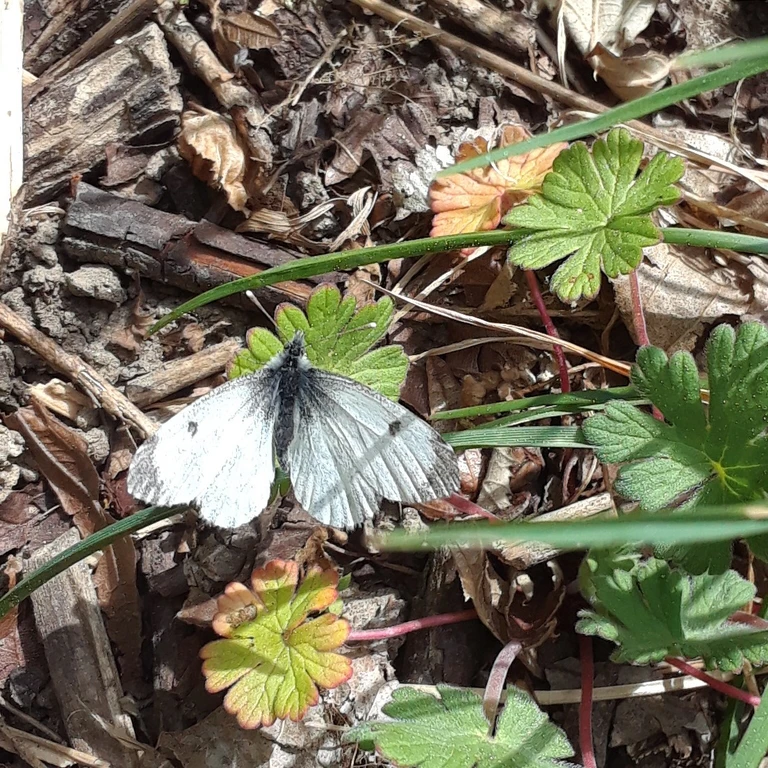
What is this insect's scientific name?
Anthocharis cardamines
